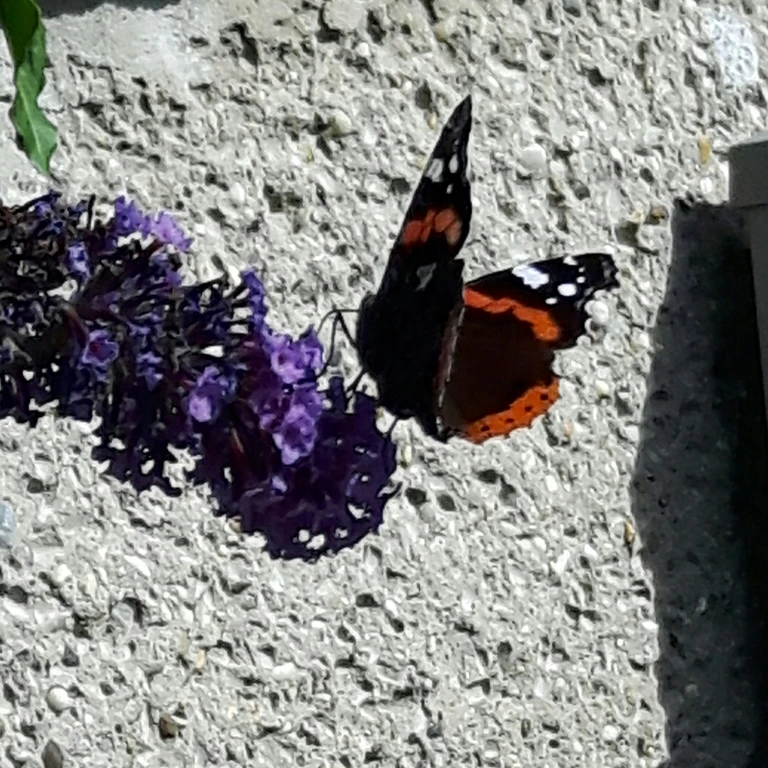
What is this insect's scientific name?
Vanessa atalanta
